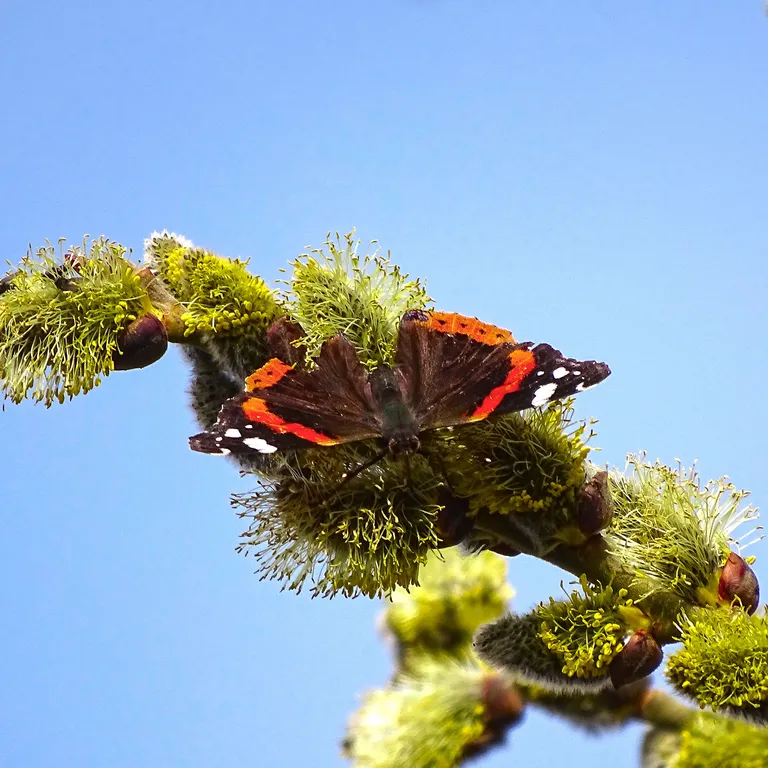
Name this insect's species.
Vanessa atalanta
